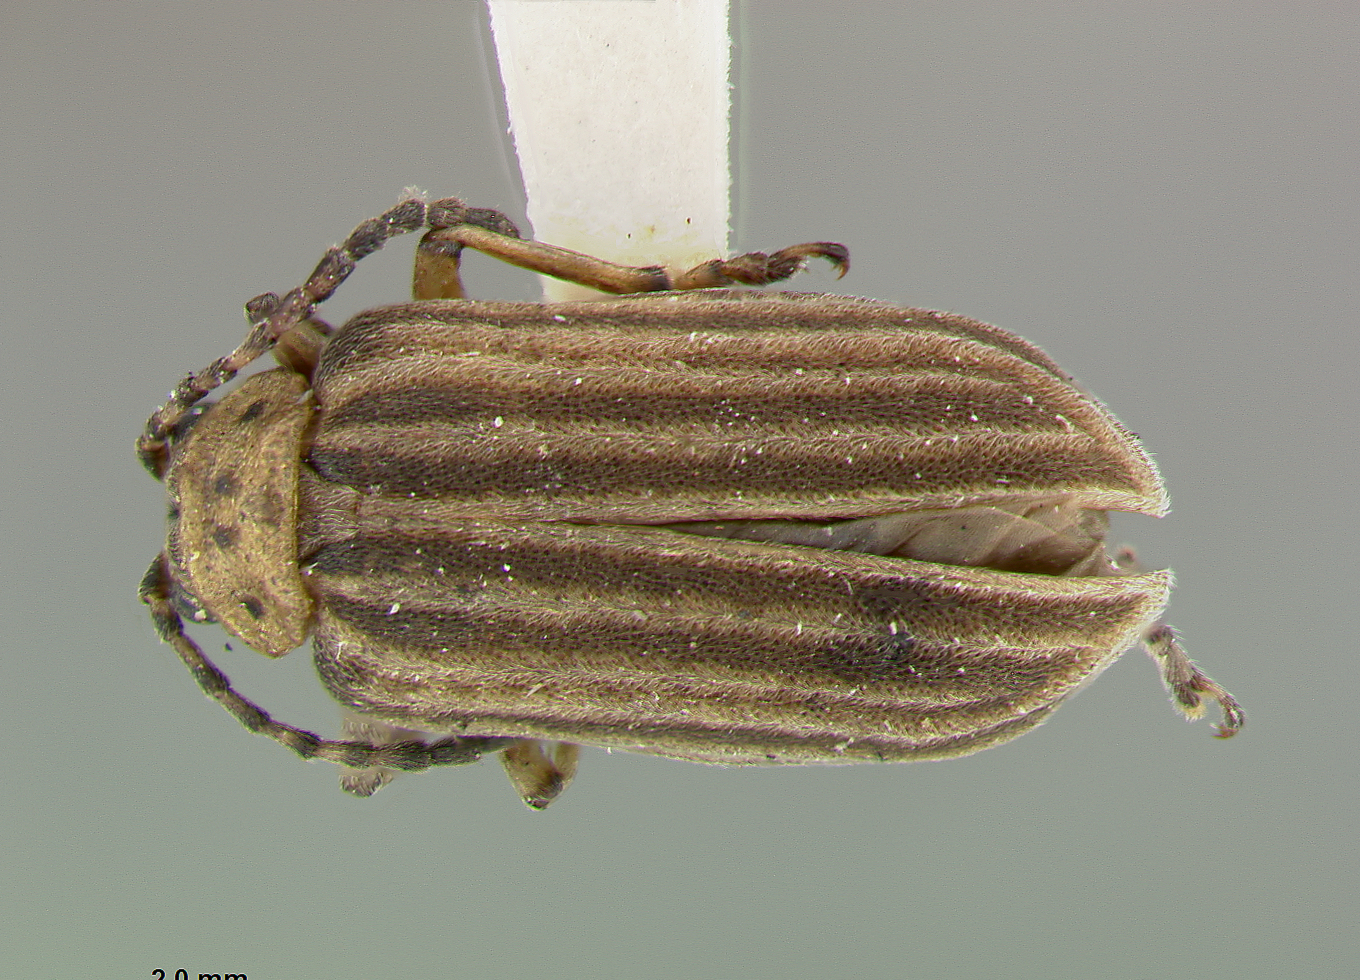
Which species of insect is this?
Galerucella oteroi
